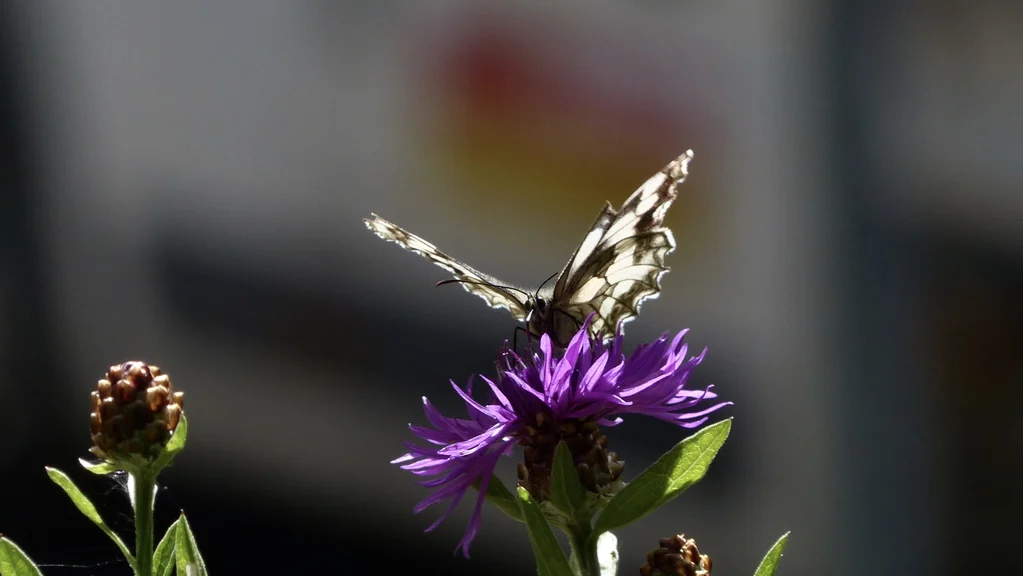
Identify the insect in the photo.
Melanargia galathea
